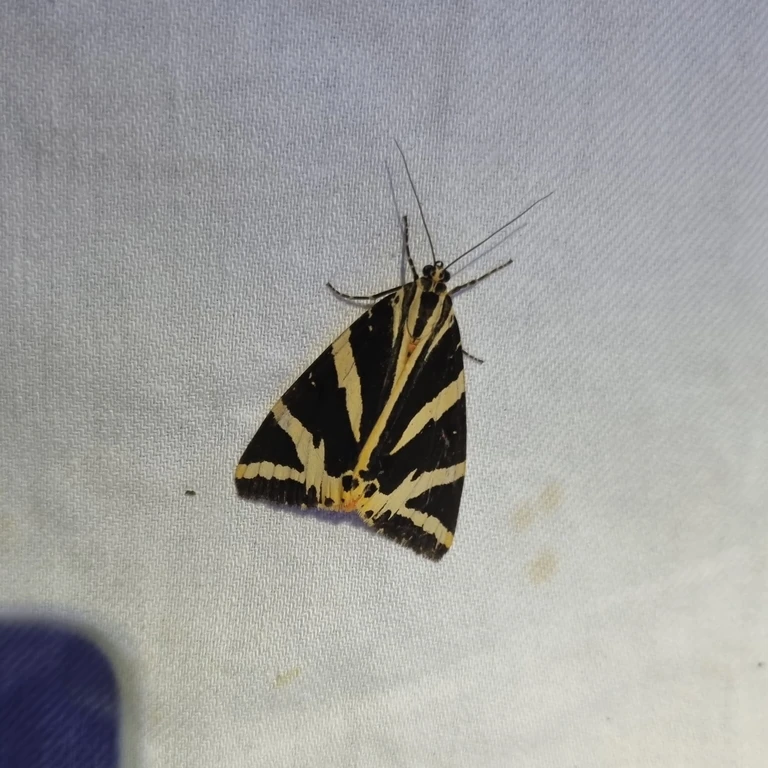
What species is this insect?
Euplagia quadripunctaria
